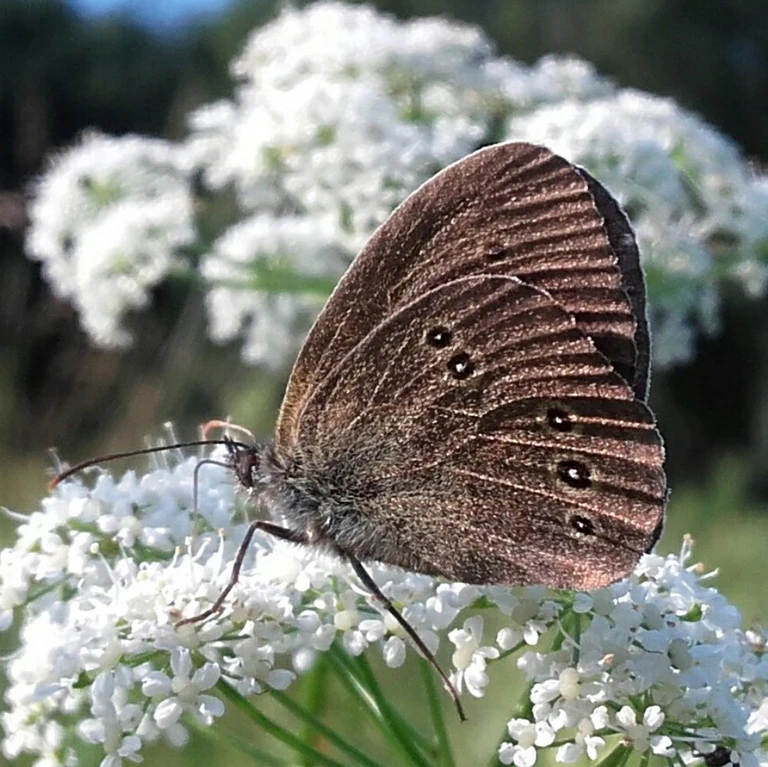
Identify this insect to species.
Aphantopus hyperantus
